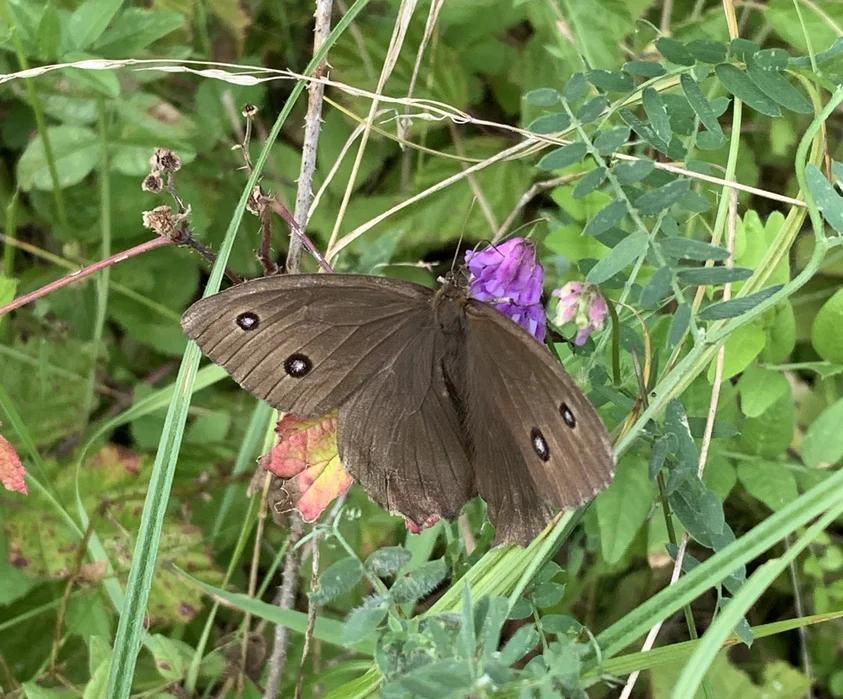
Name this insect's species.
Minois dryas
